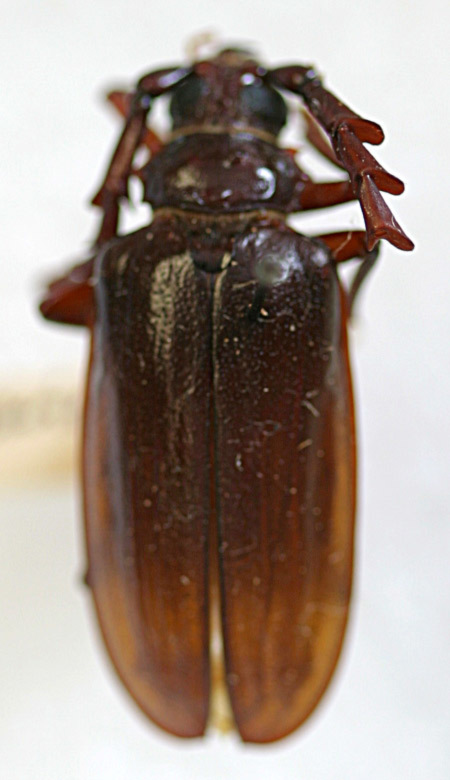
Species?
Prionus californicus (also Prionus stultus)
